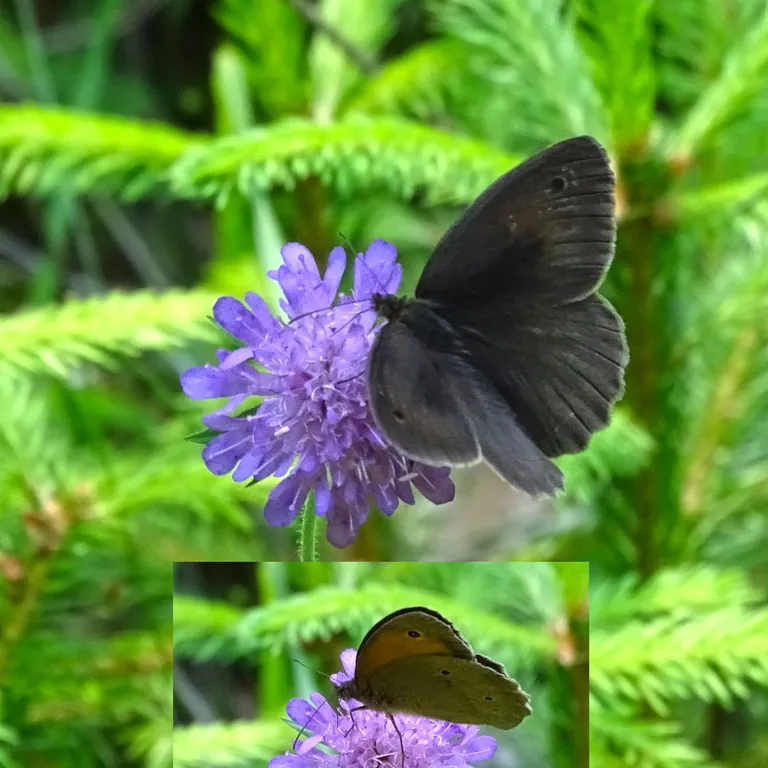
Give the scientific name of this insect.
Maniola jurtina
